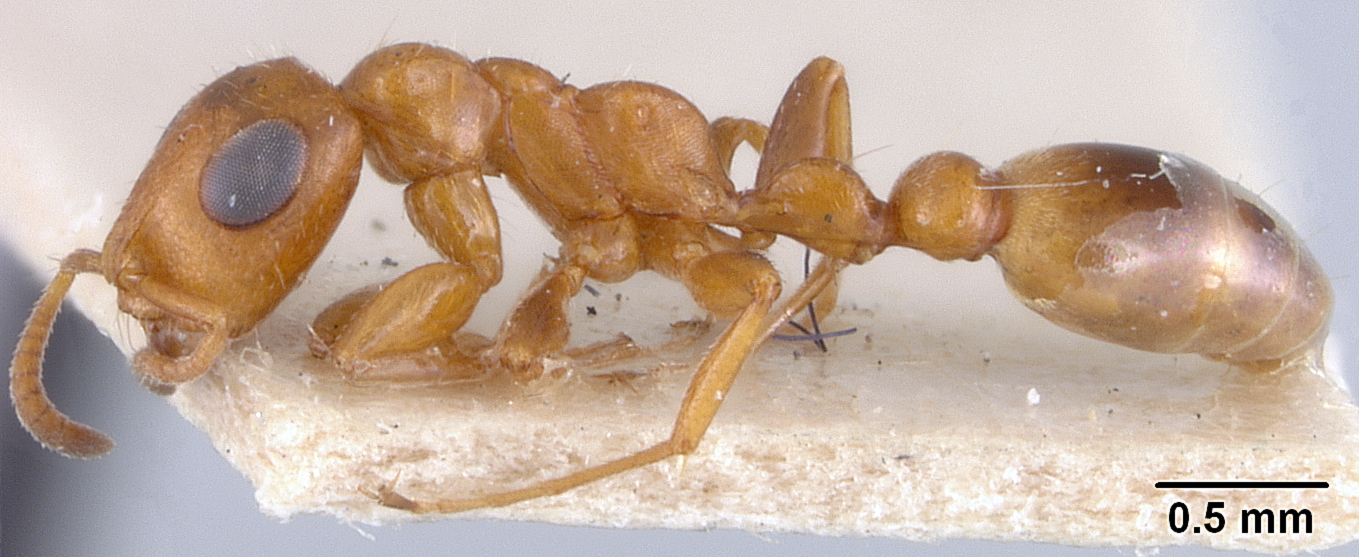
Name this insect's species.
Sima bifoveolata
